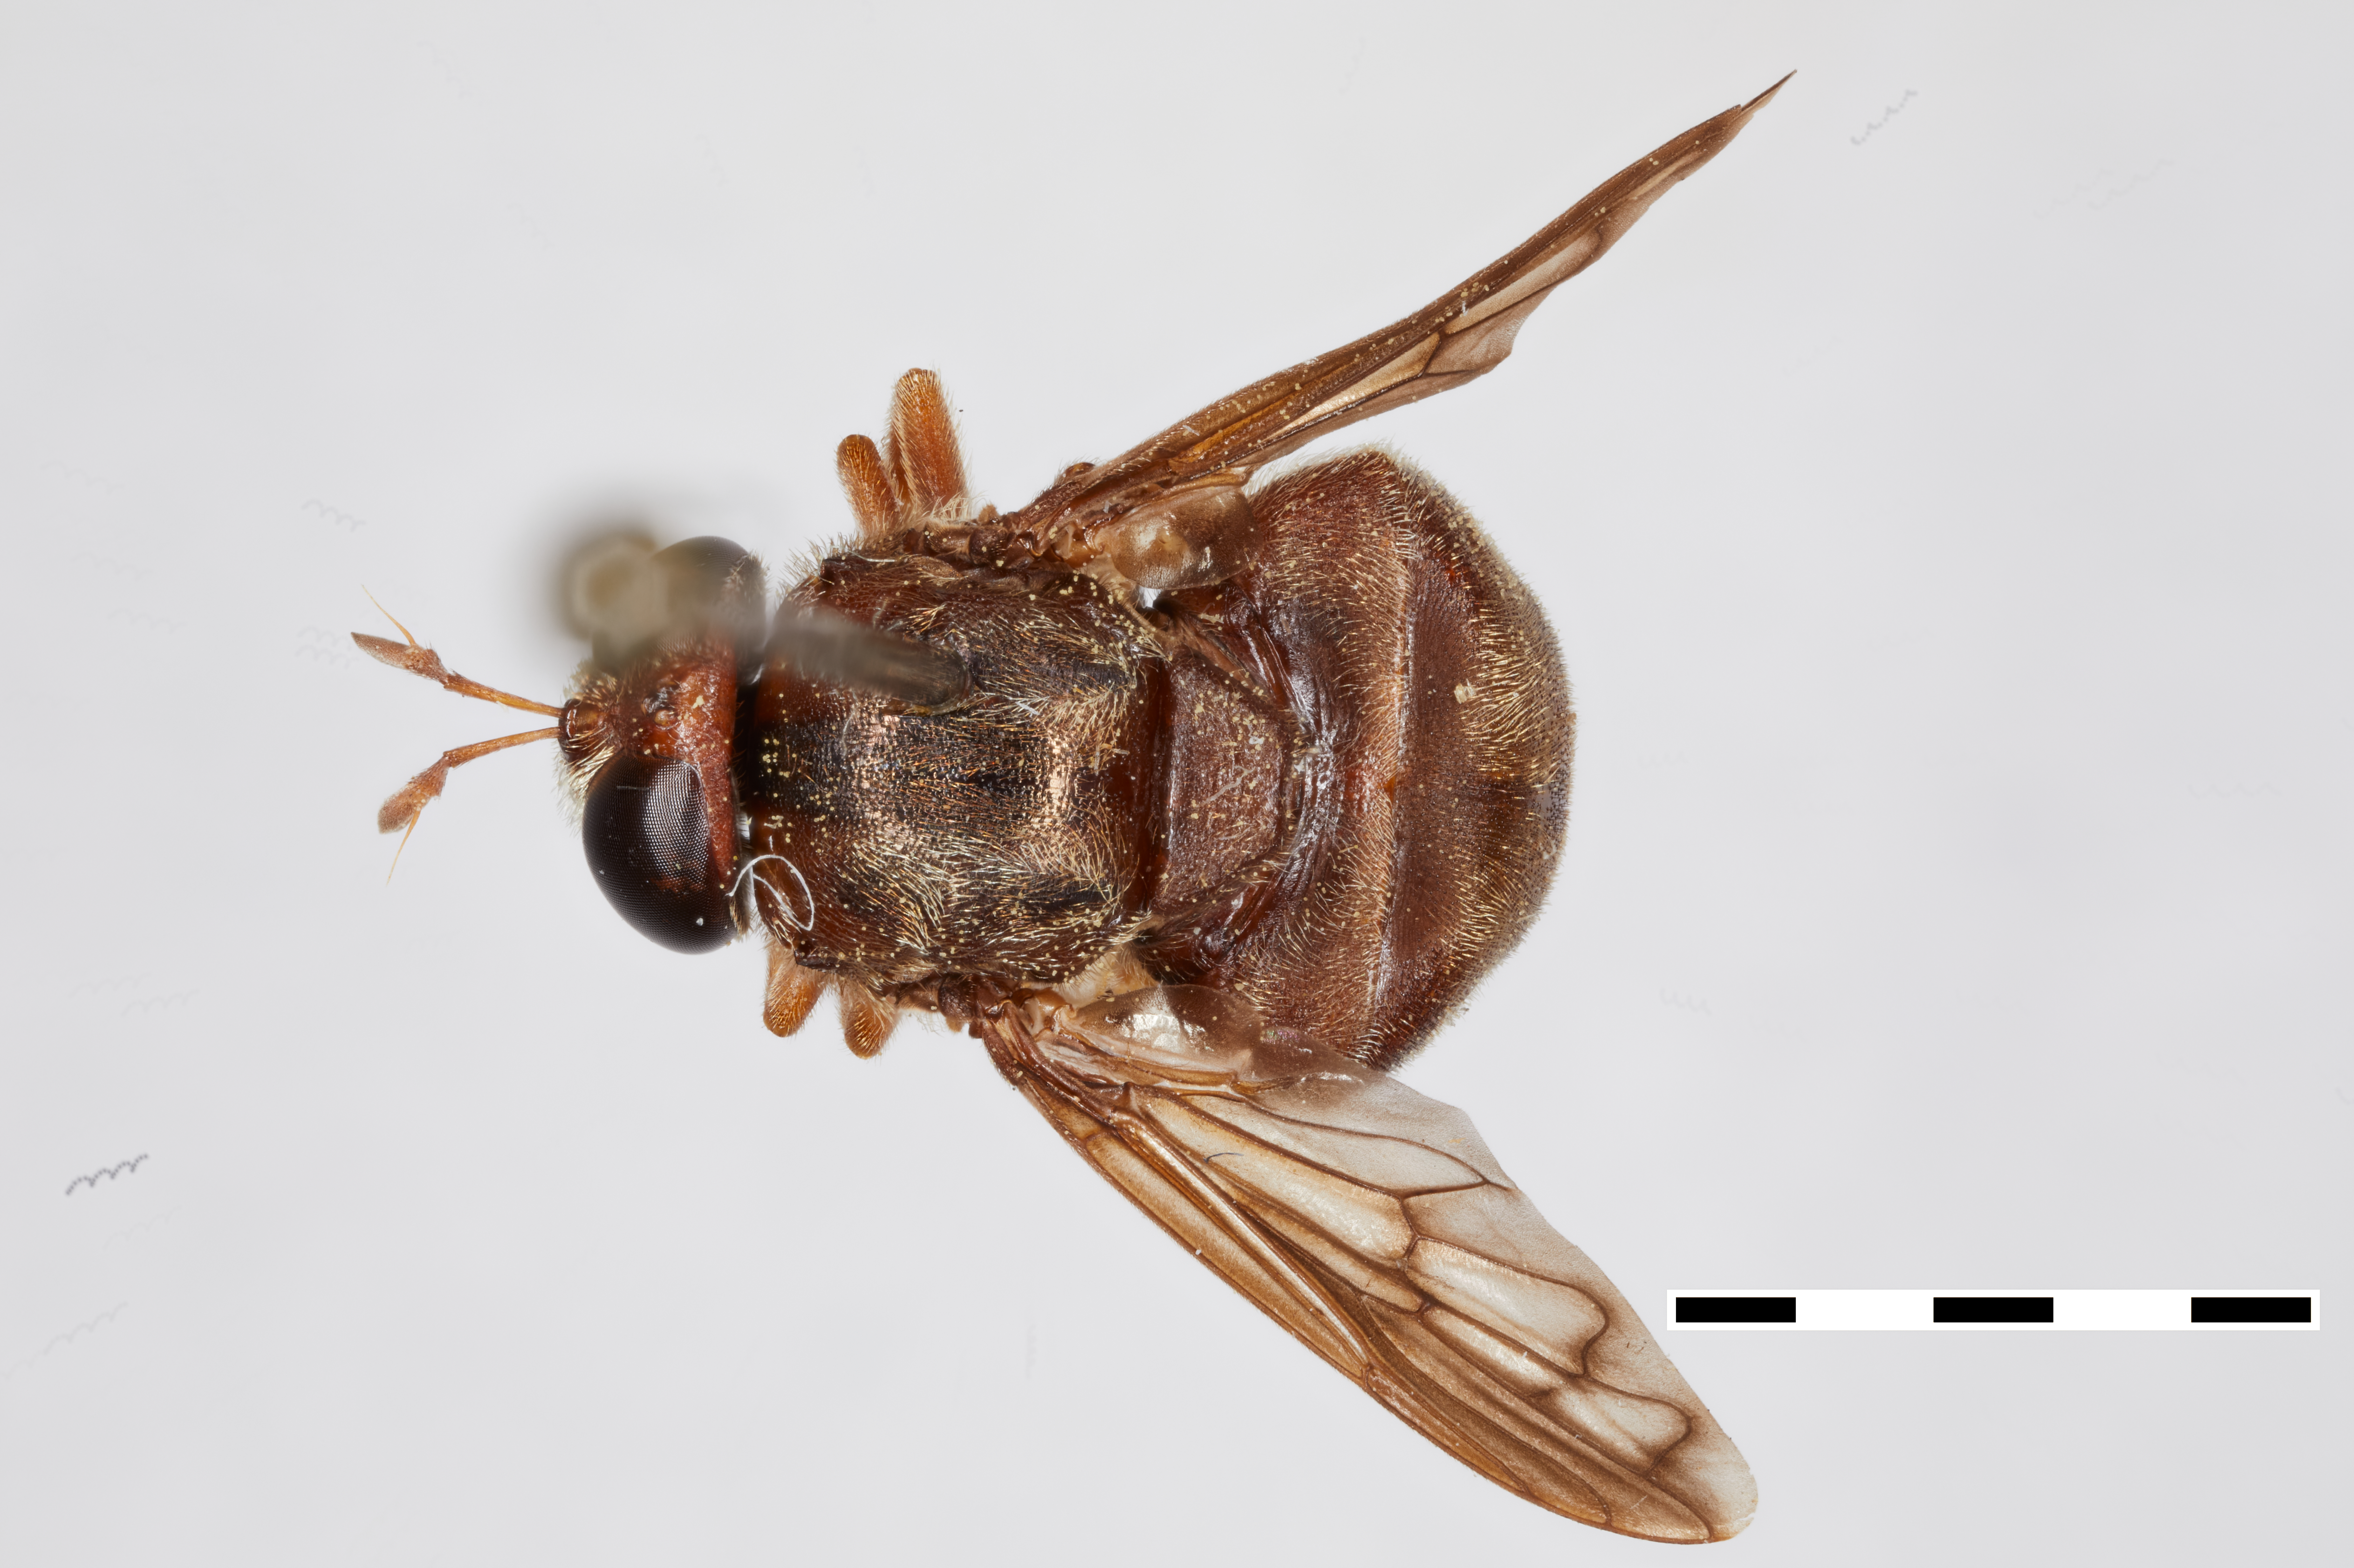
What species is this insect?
Microdon abditus
